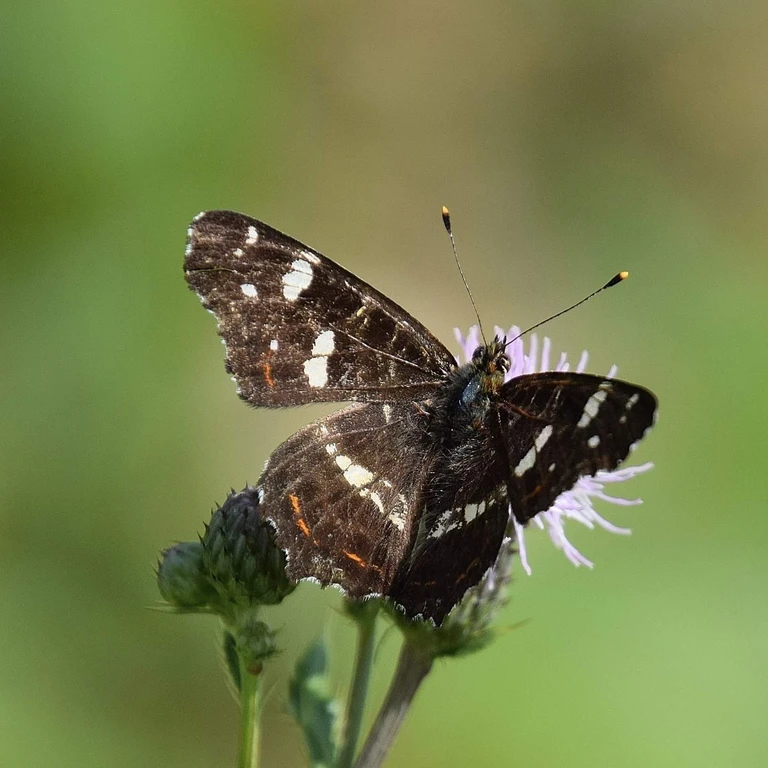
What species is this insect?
Araschnia levana
